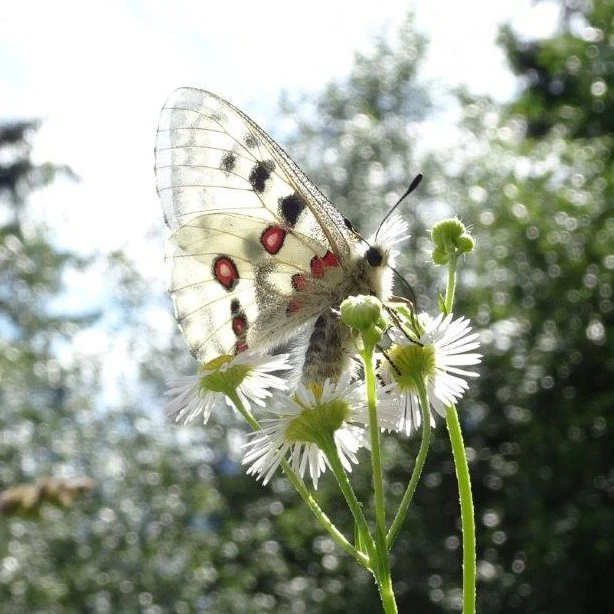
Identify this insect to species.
Parnassius apollo
